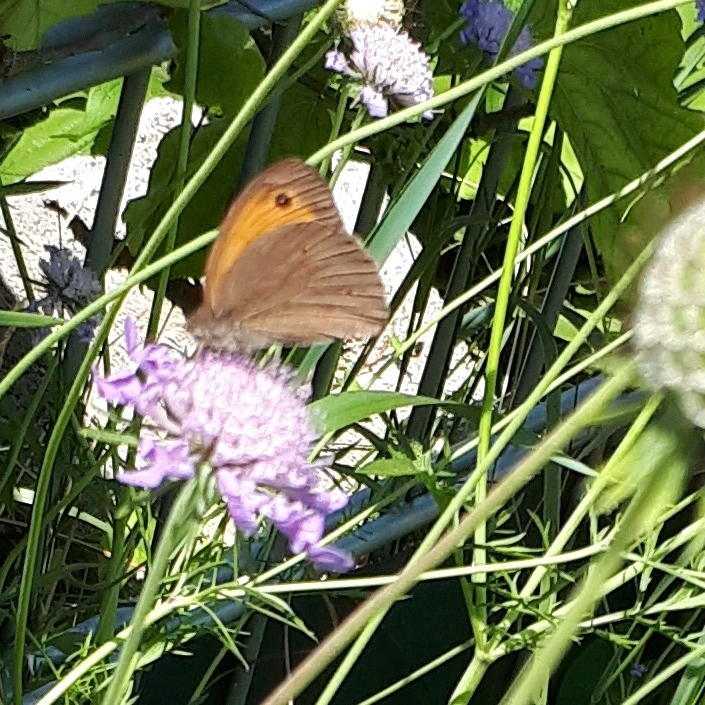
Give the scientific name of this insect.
Maniola jurtina
